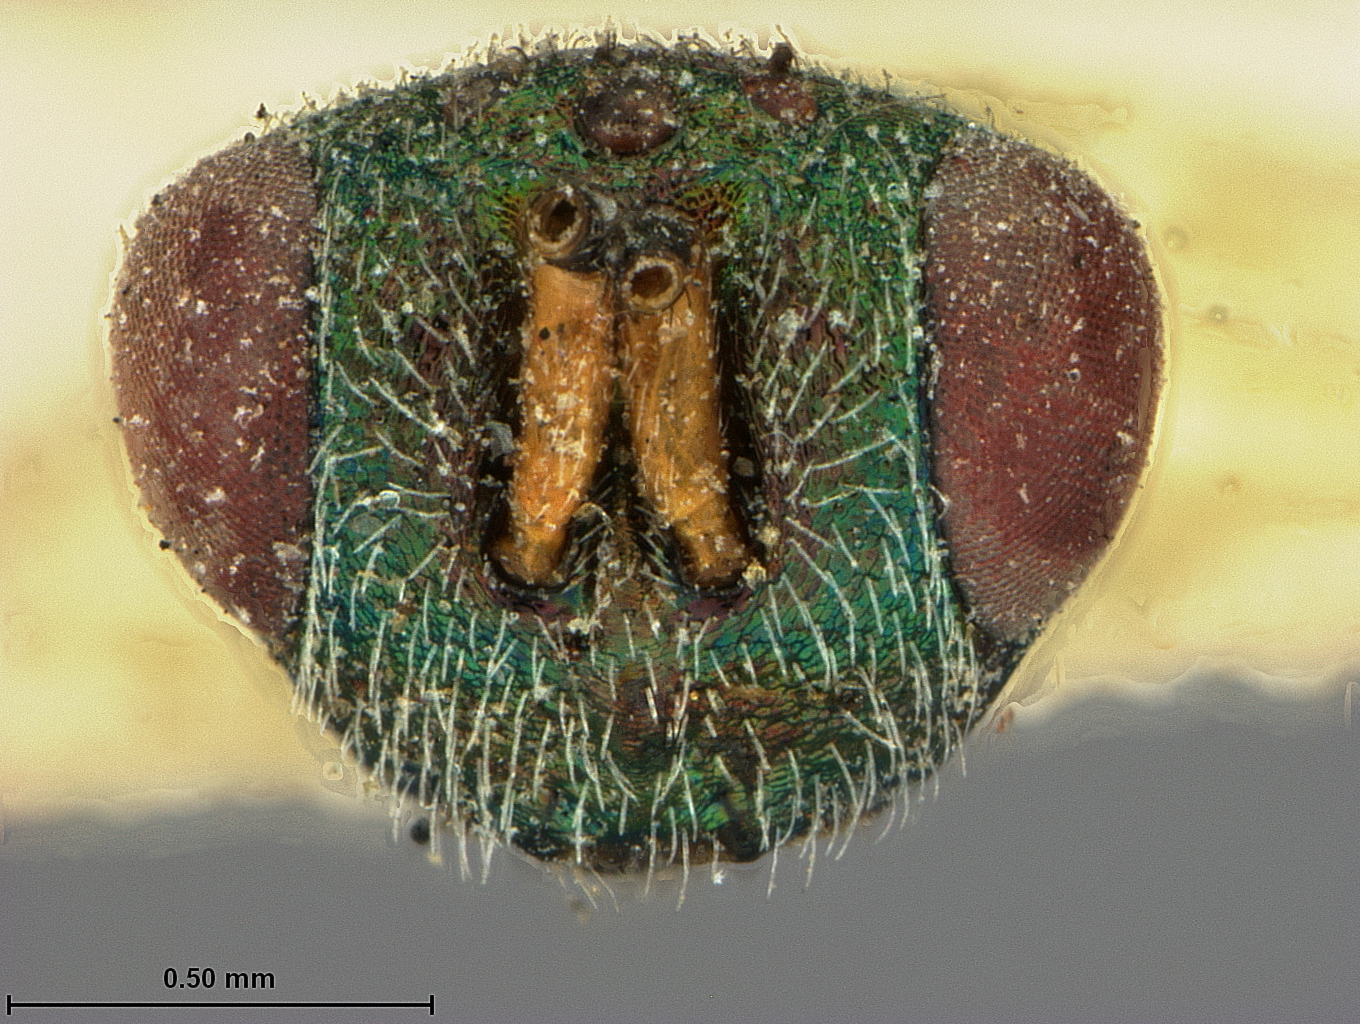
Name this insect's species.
Torymus mexicanus
